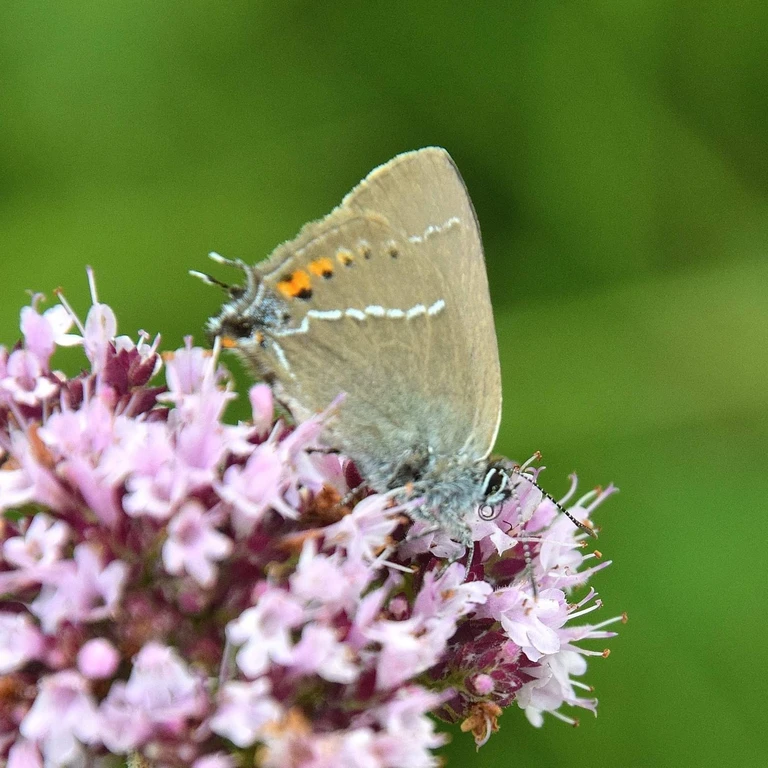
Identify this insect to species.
Satyrium spini (also Tuttiola spini)
